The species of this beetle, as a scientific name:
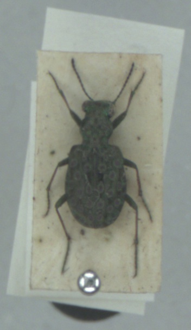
Elaphrus riparius
